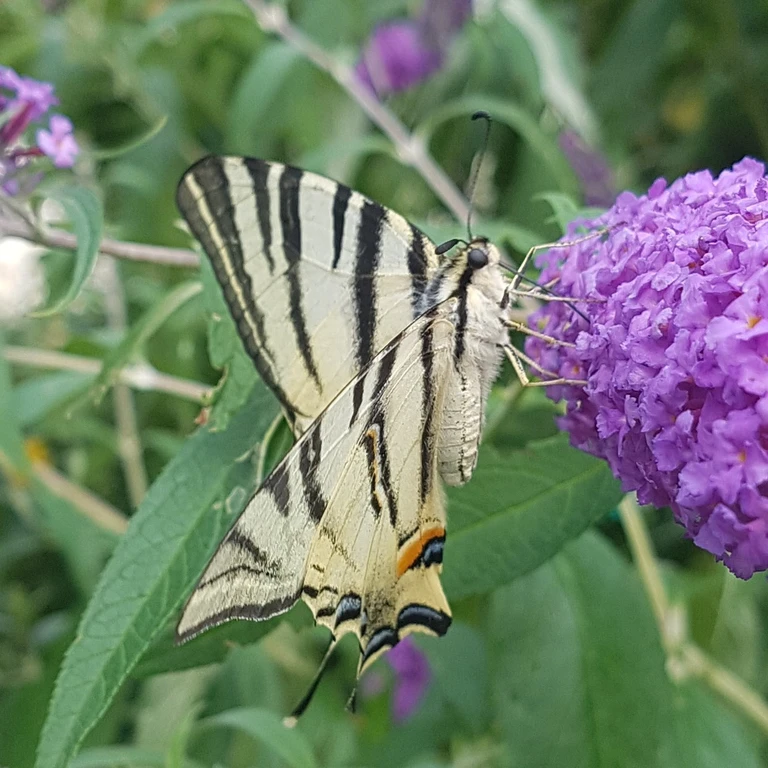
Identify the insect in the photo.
Iphiclides podalirius
